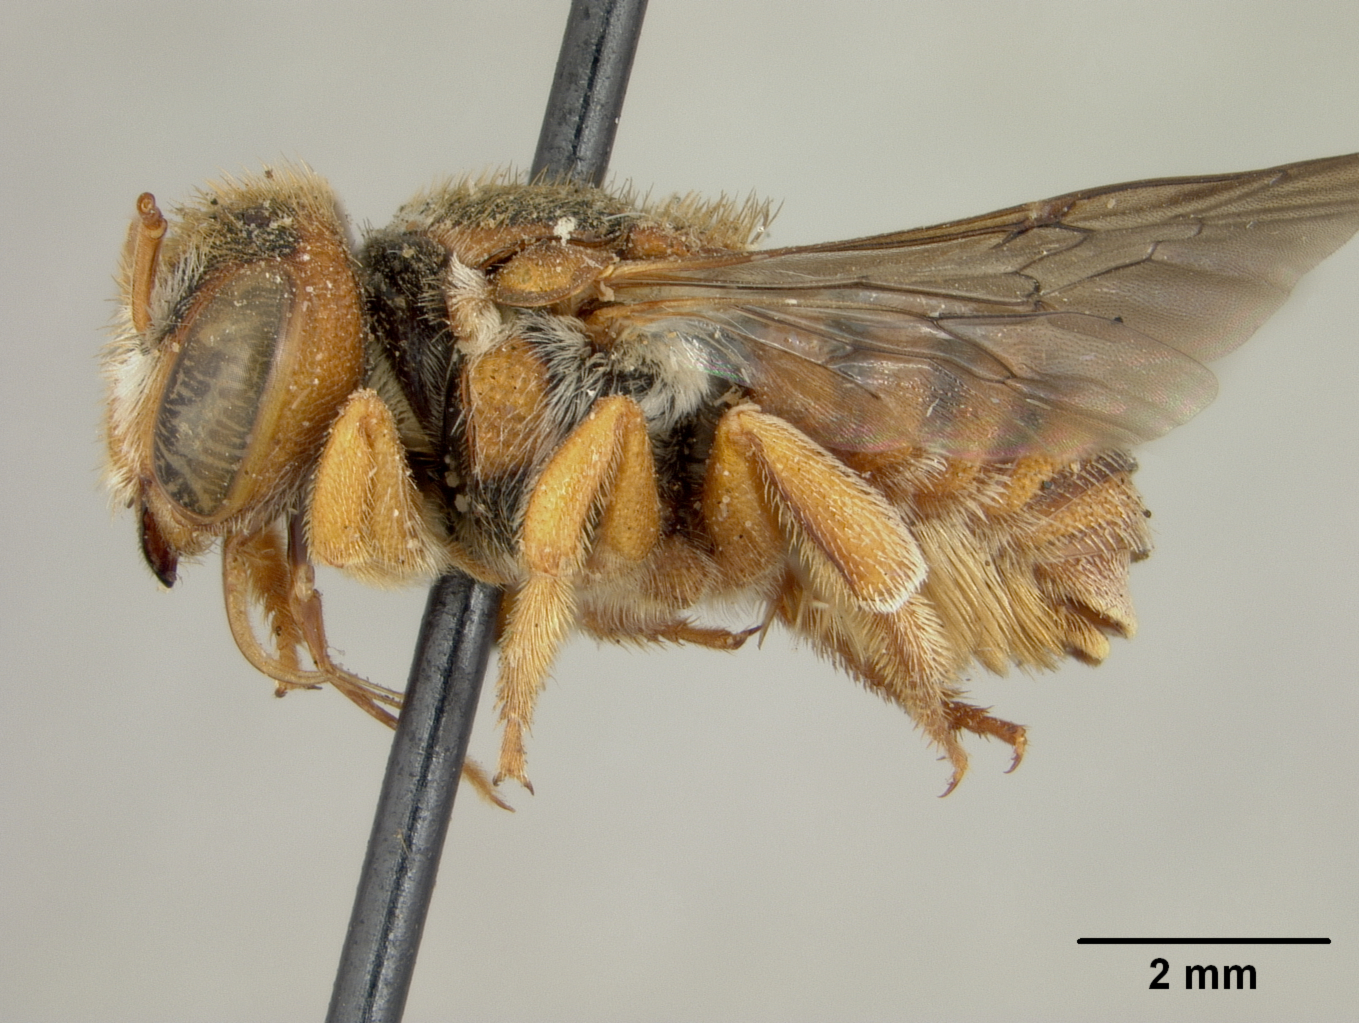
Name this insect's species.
Icteranthidium bilobatum
